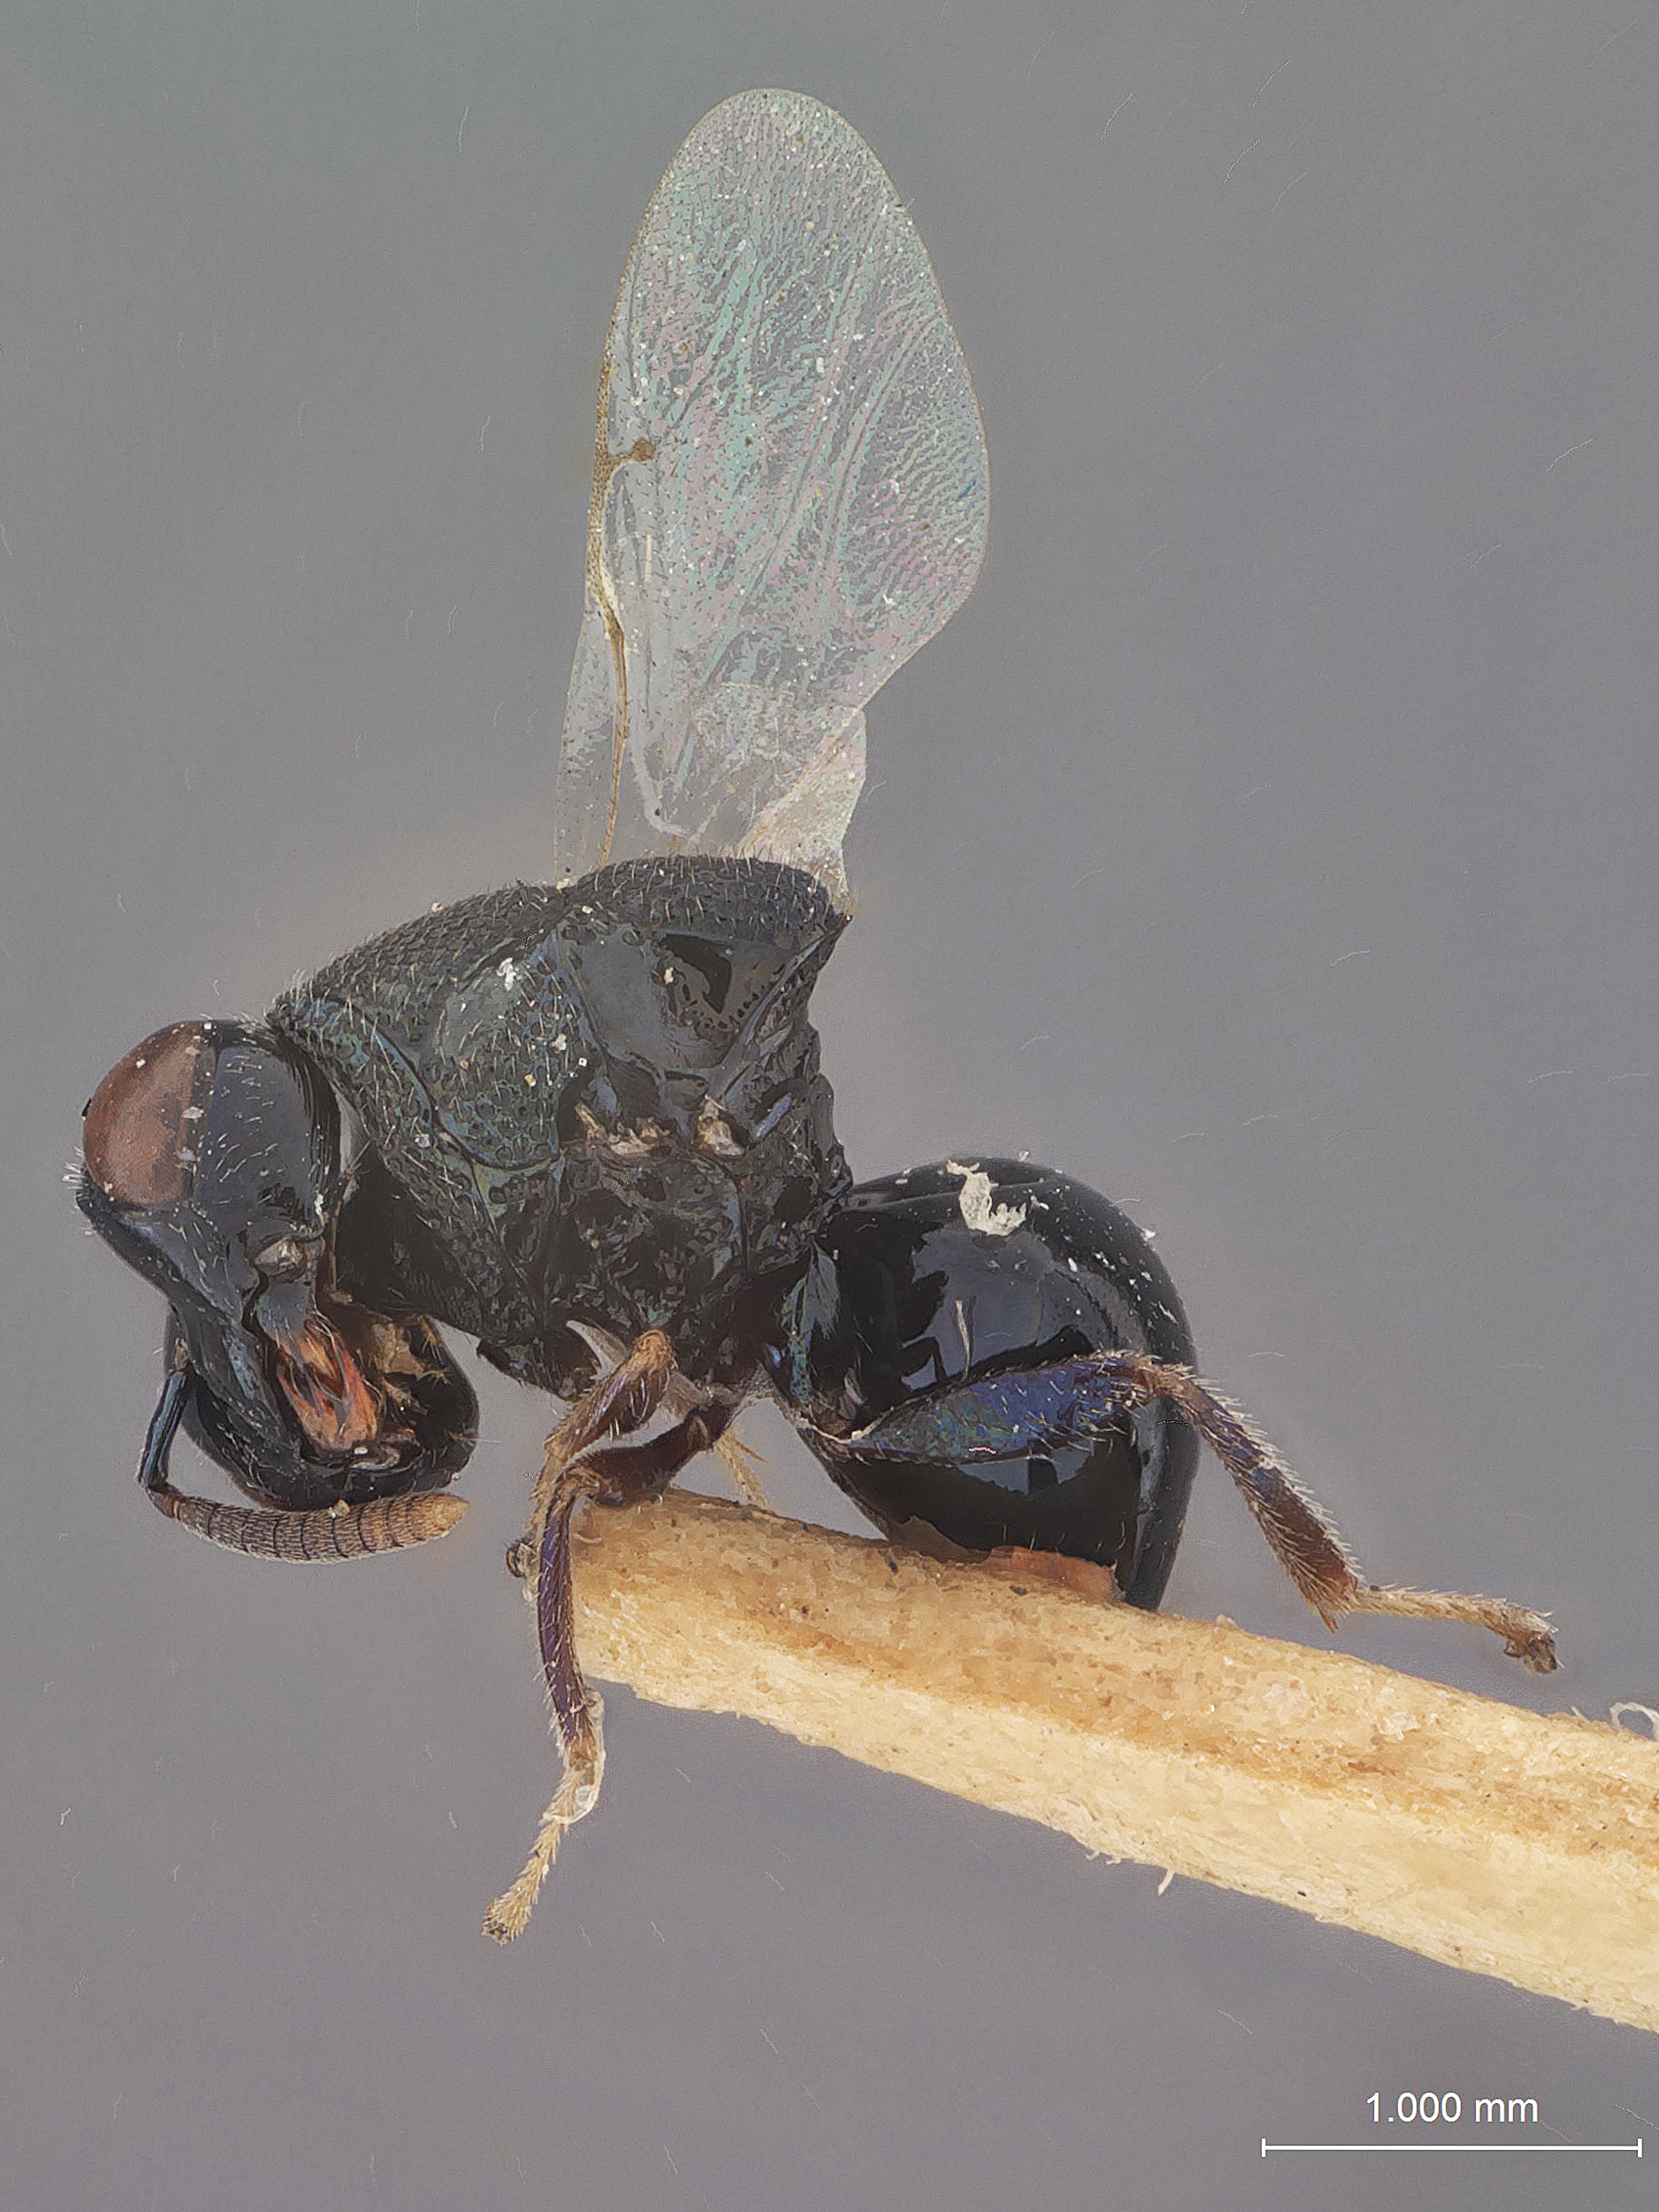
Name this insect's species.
Perilampus keralensis
